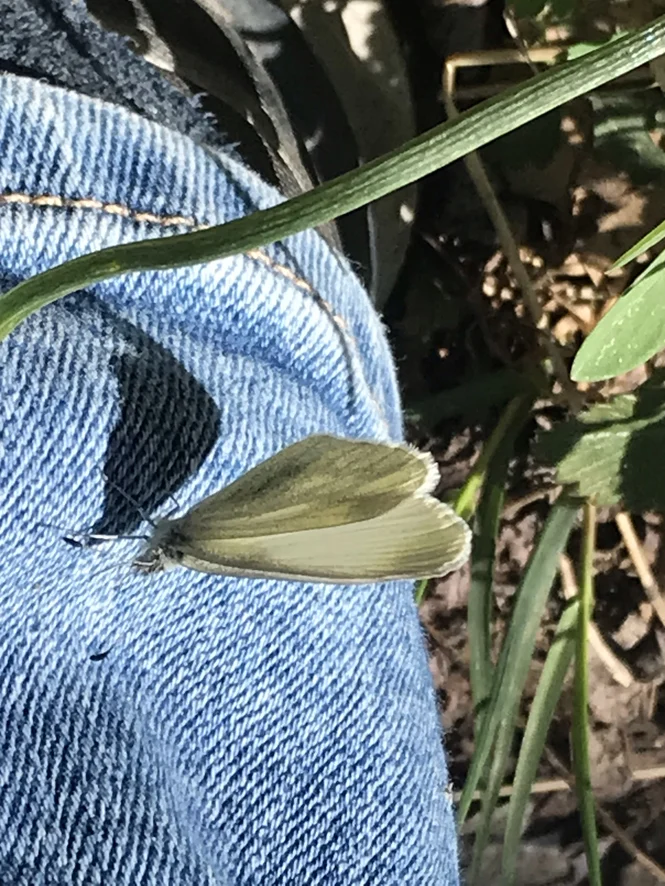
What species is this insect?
Leptidea sinapis/juvernica
